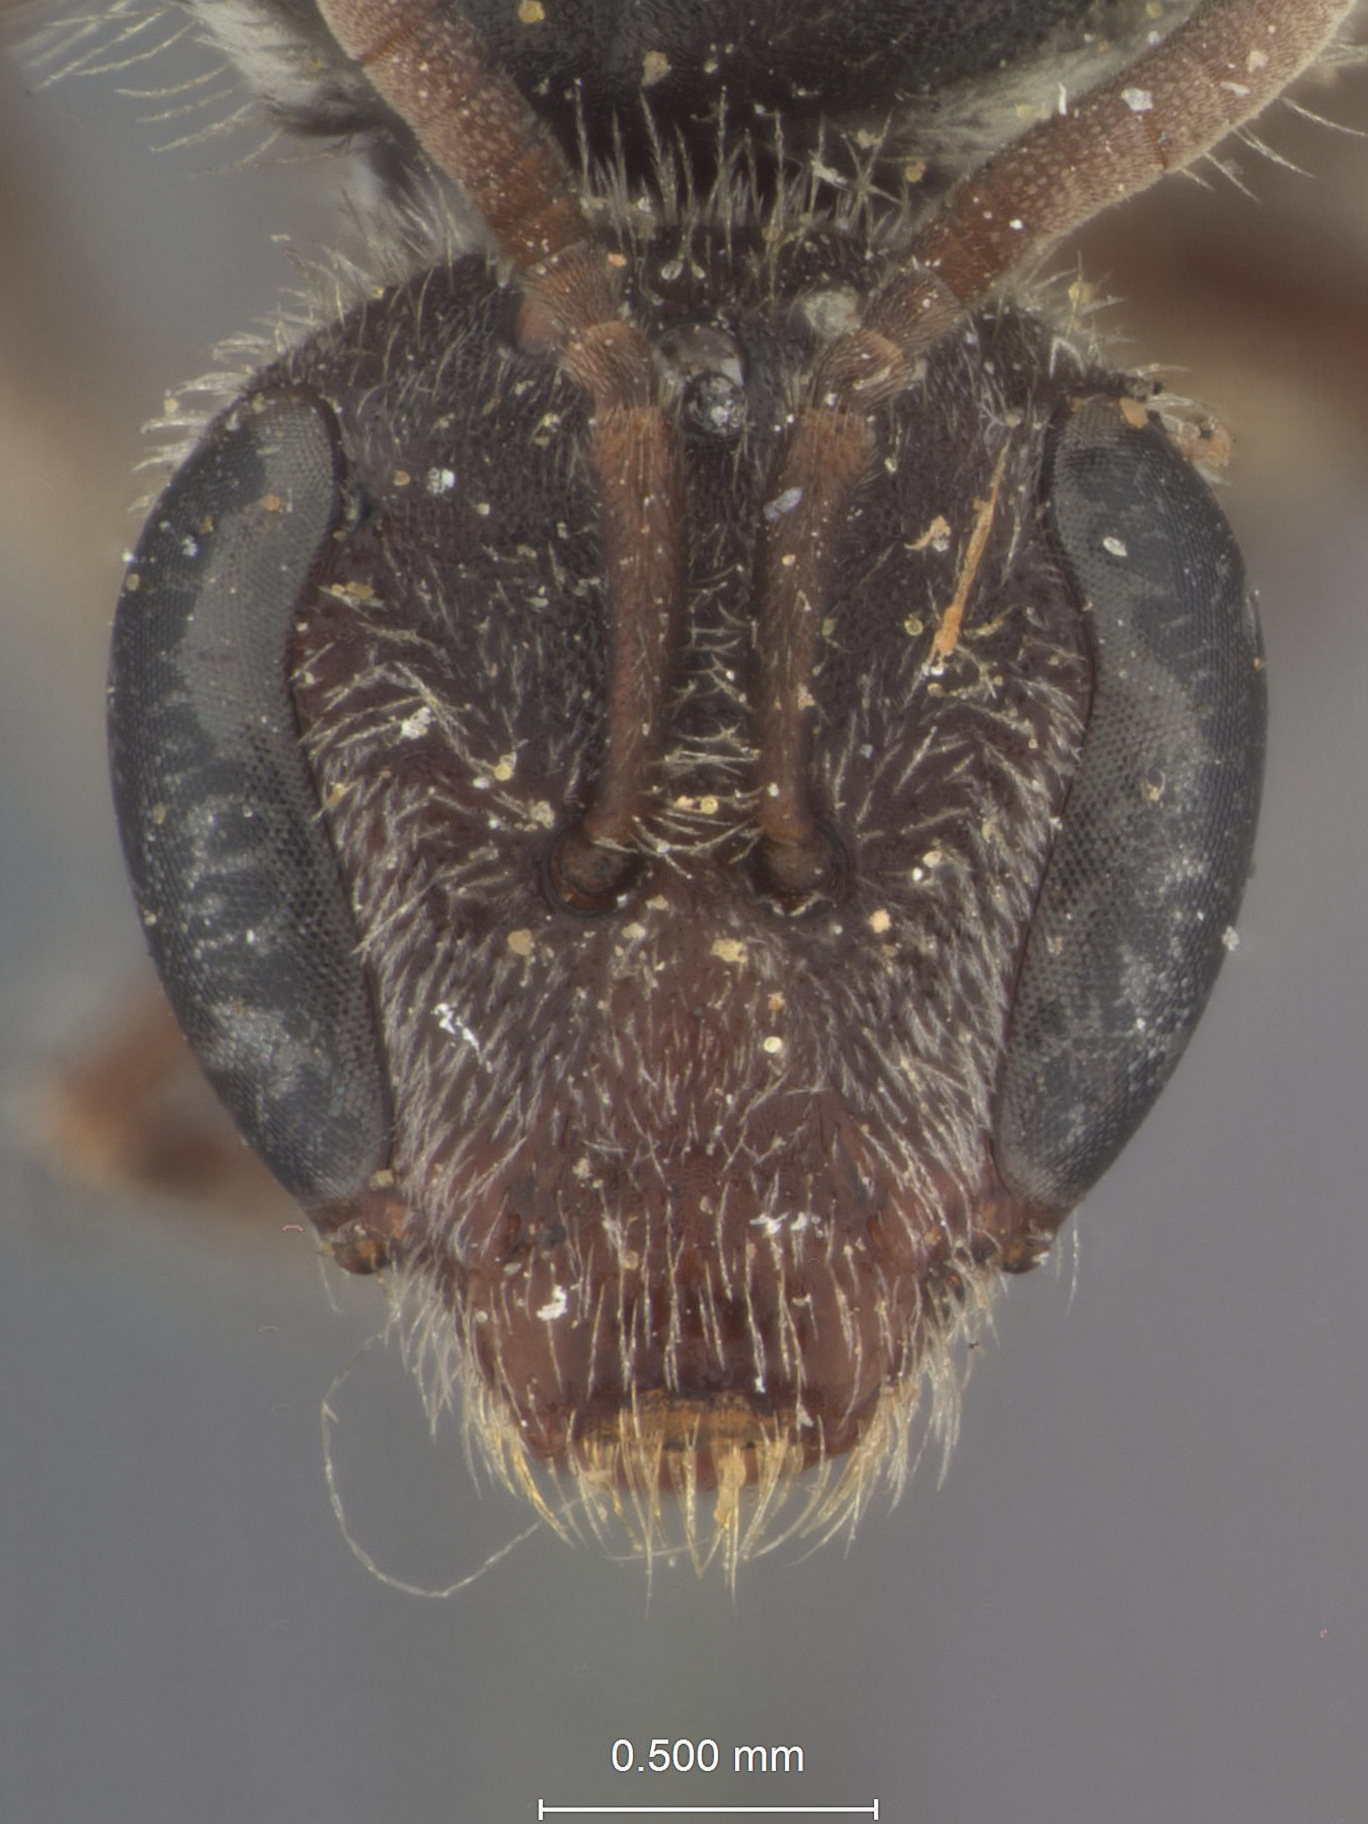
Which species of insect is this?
Halictus angustior
